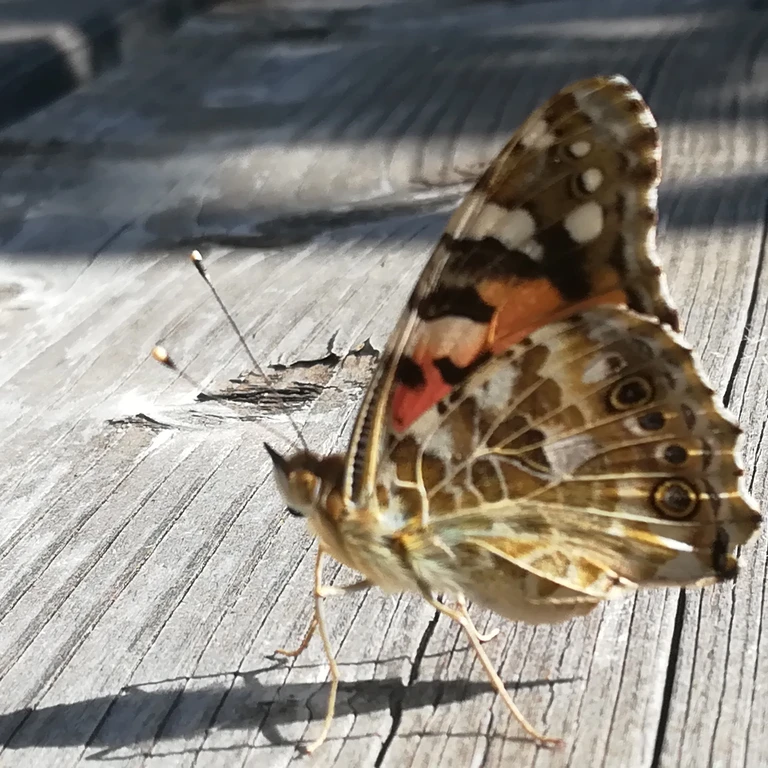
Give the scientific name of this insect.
Vanessa cardui
